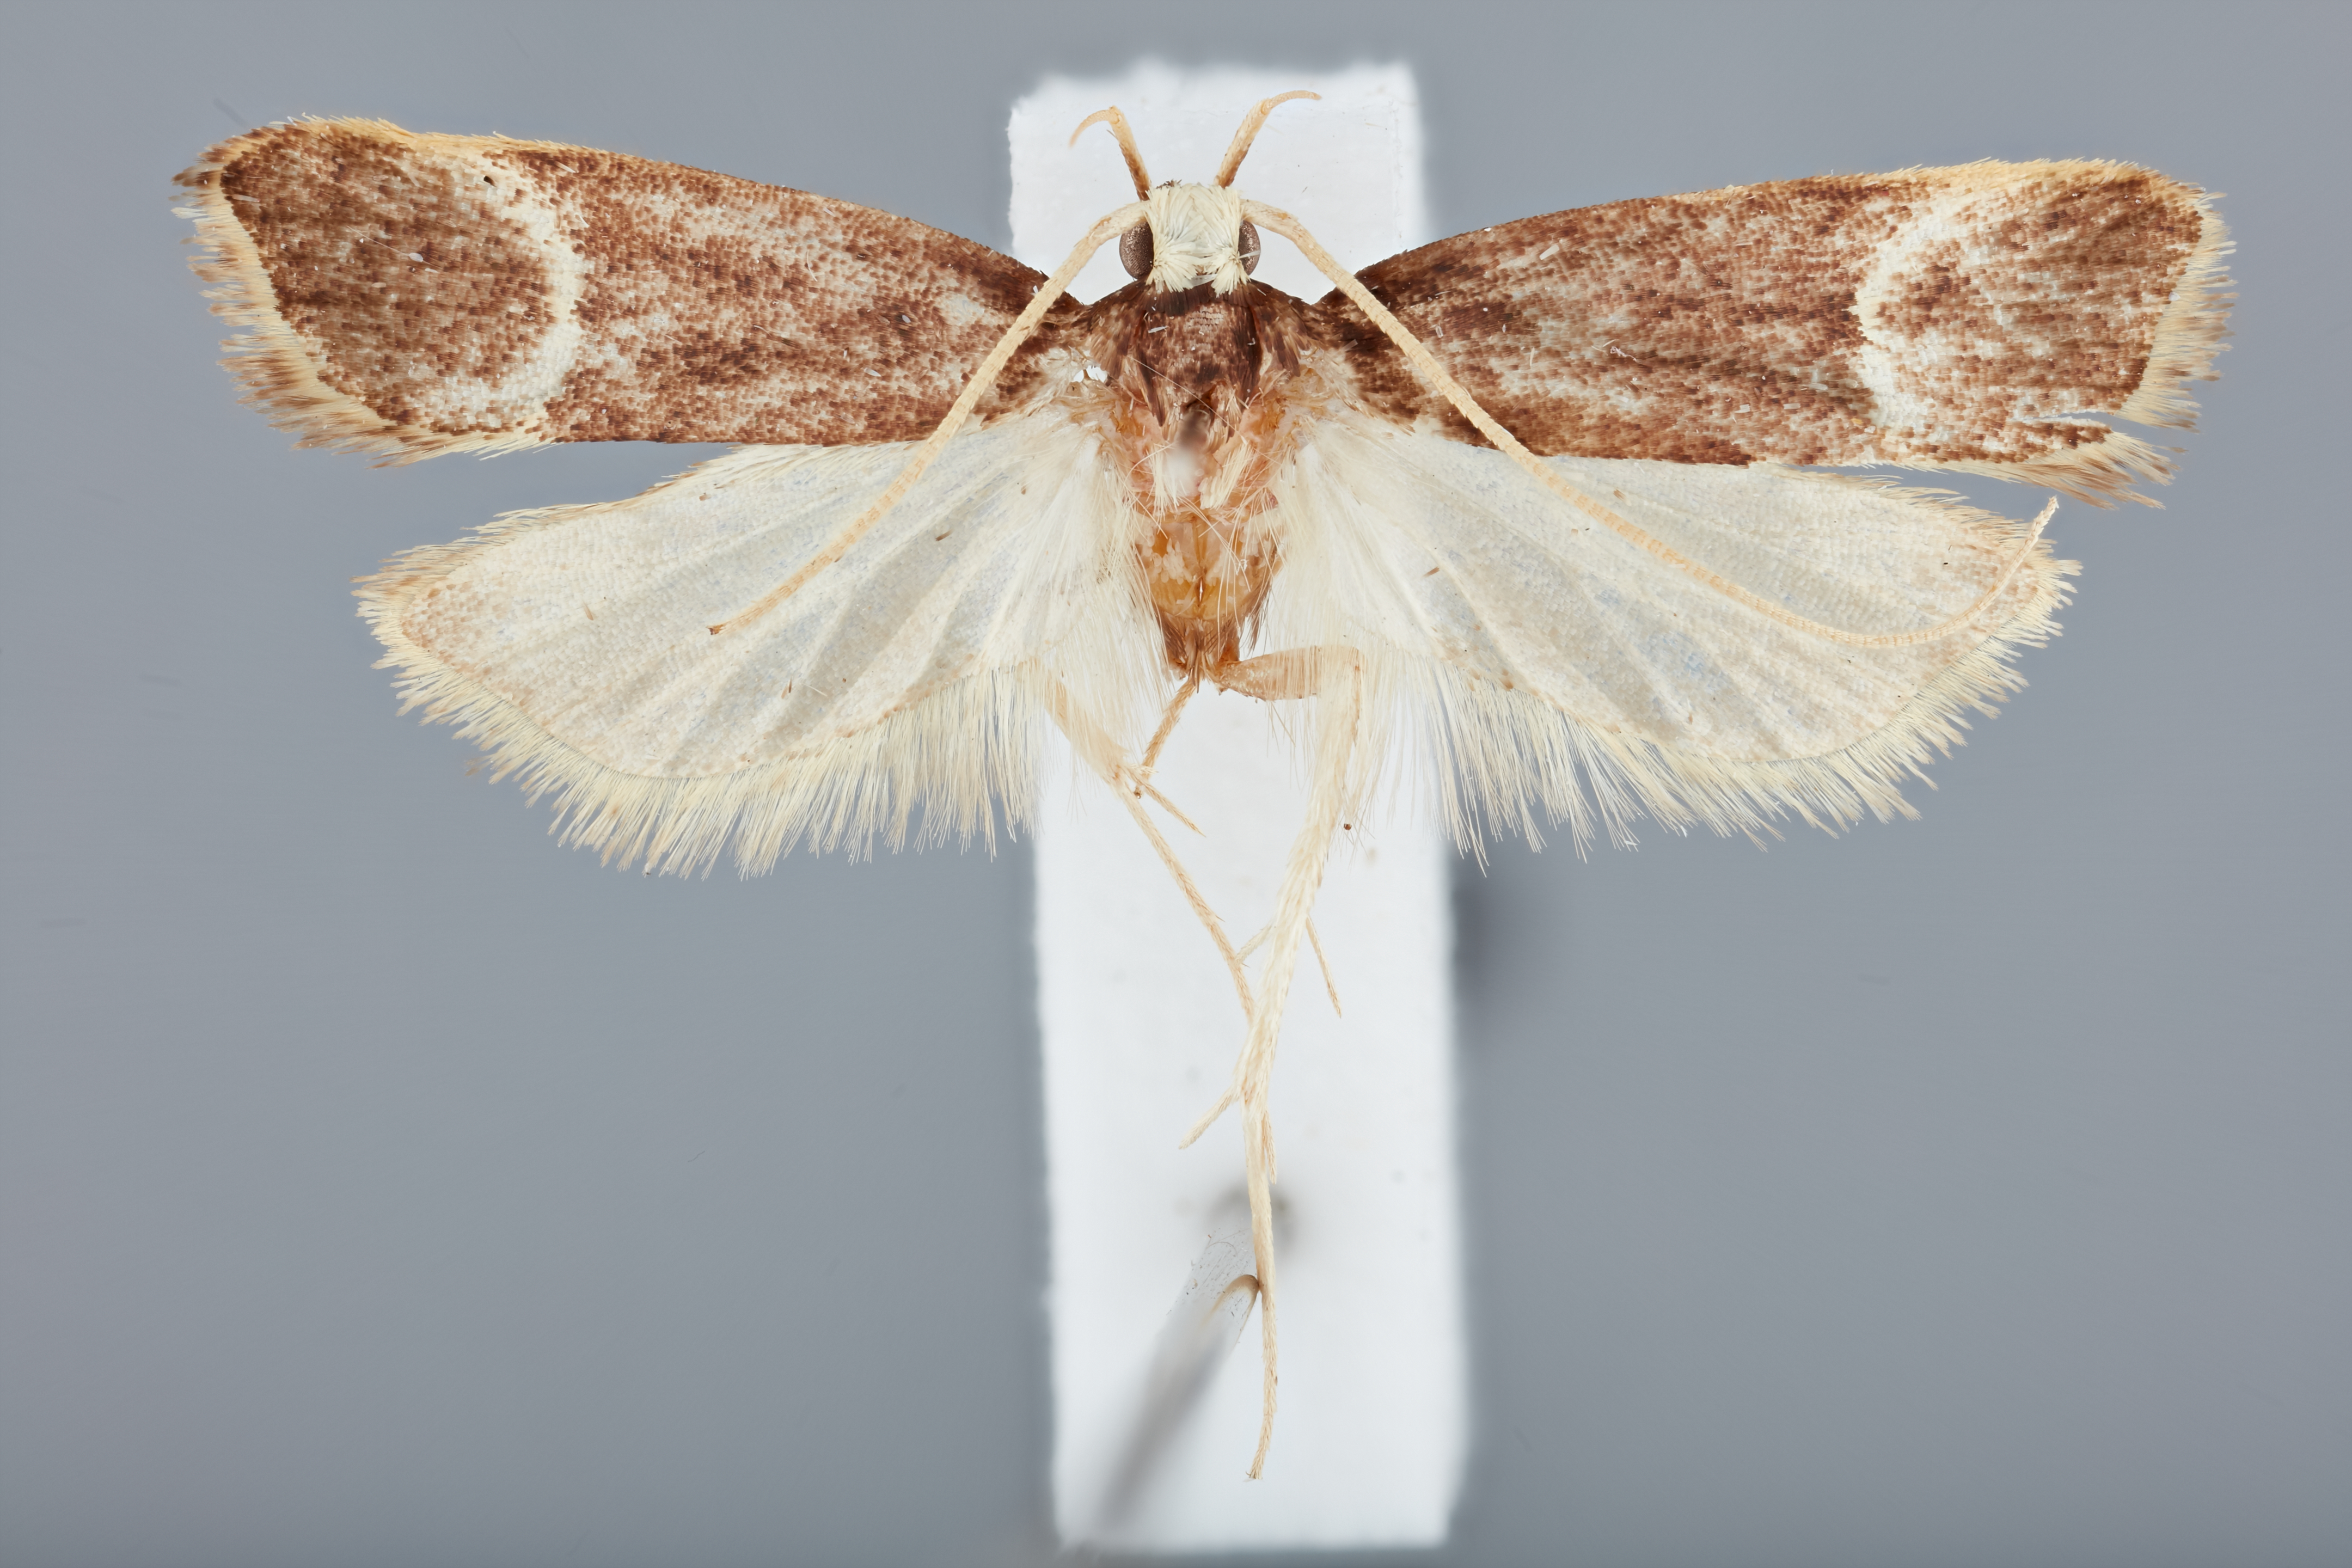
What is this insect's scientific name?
Lecithocera biaroensis
